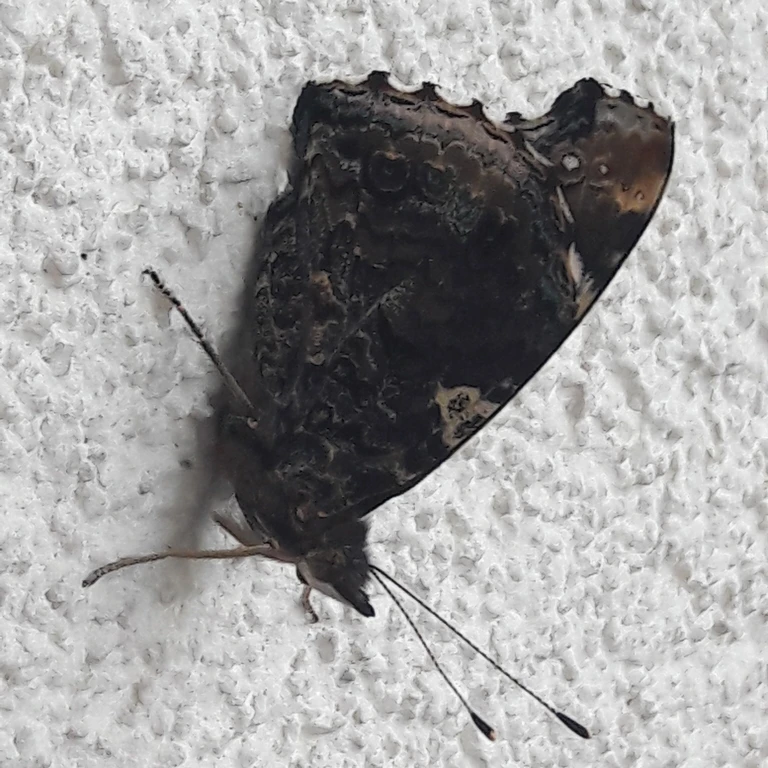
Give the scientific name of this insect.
Vanessa atalanta
